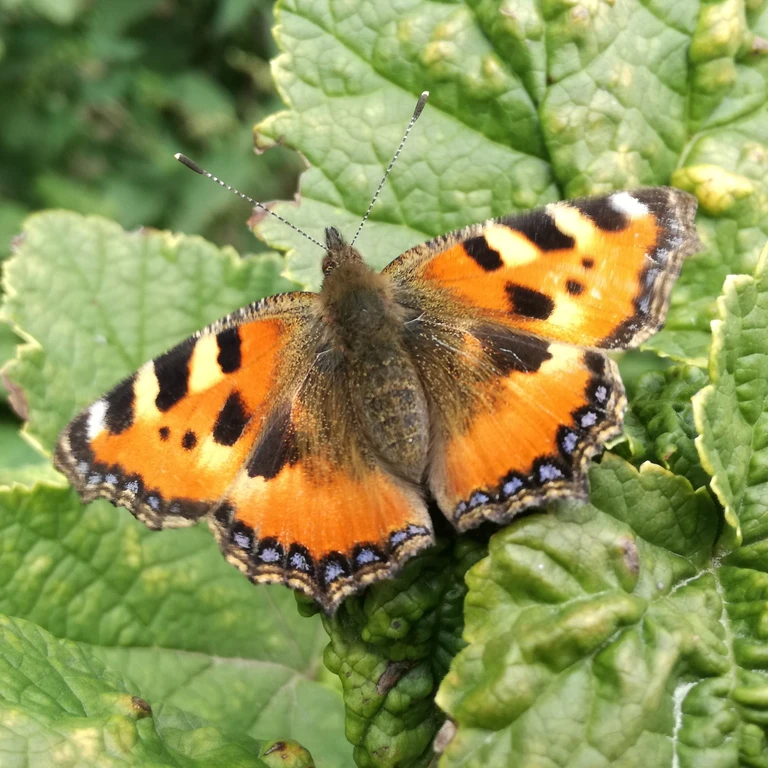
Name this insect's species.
Aglais urticae
